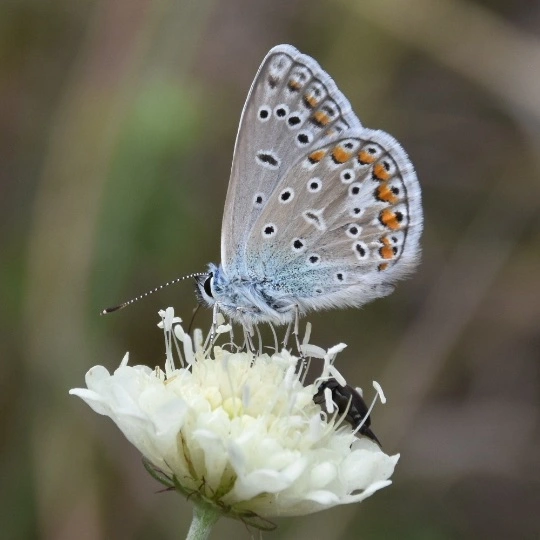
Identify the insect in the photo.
Polyommatus icarus
